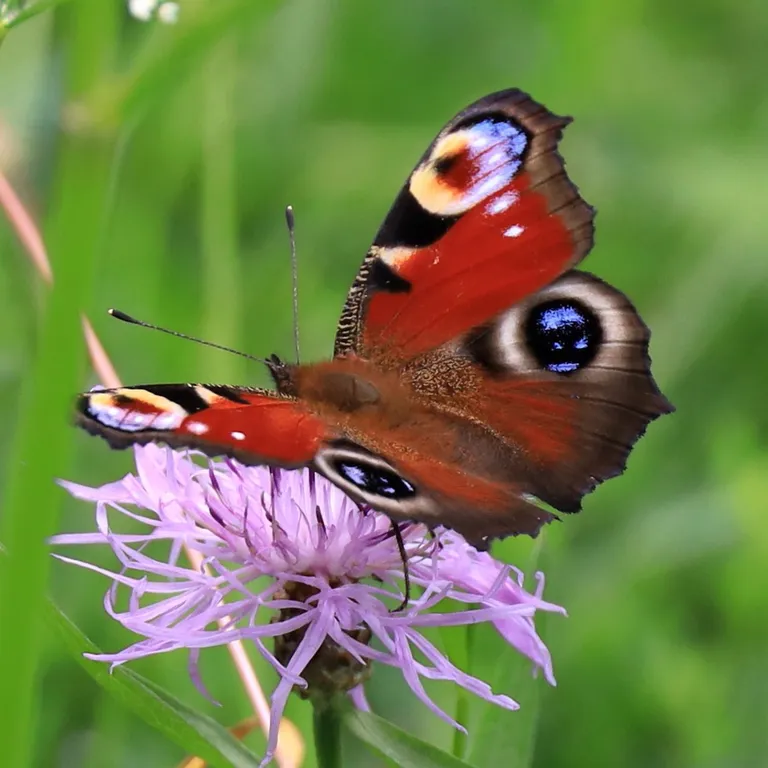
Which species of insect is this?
Aglais io
